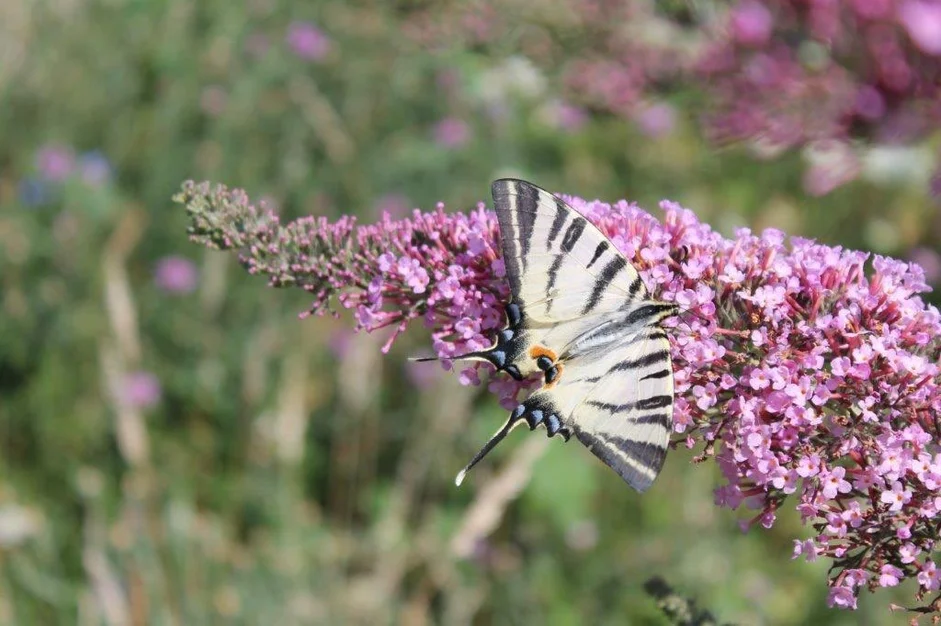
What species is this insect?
Iphiclides podalirius
